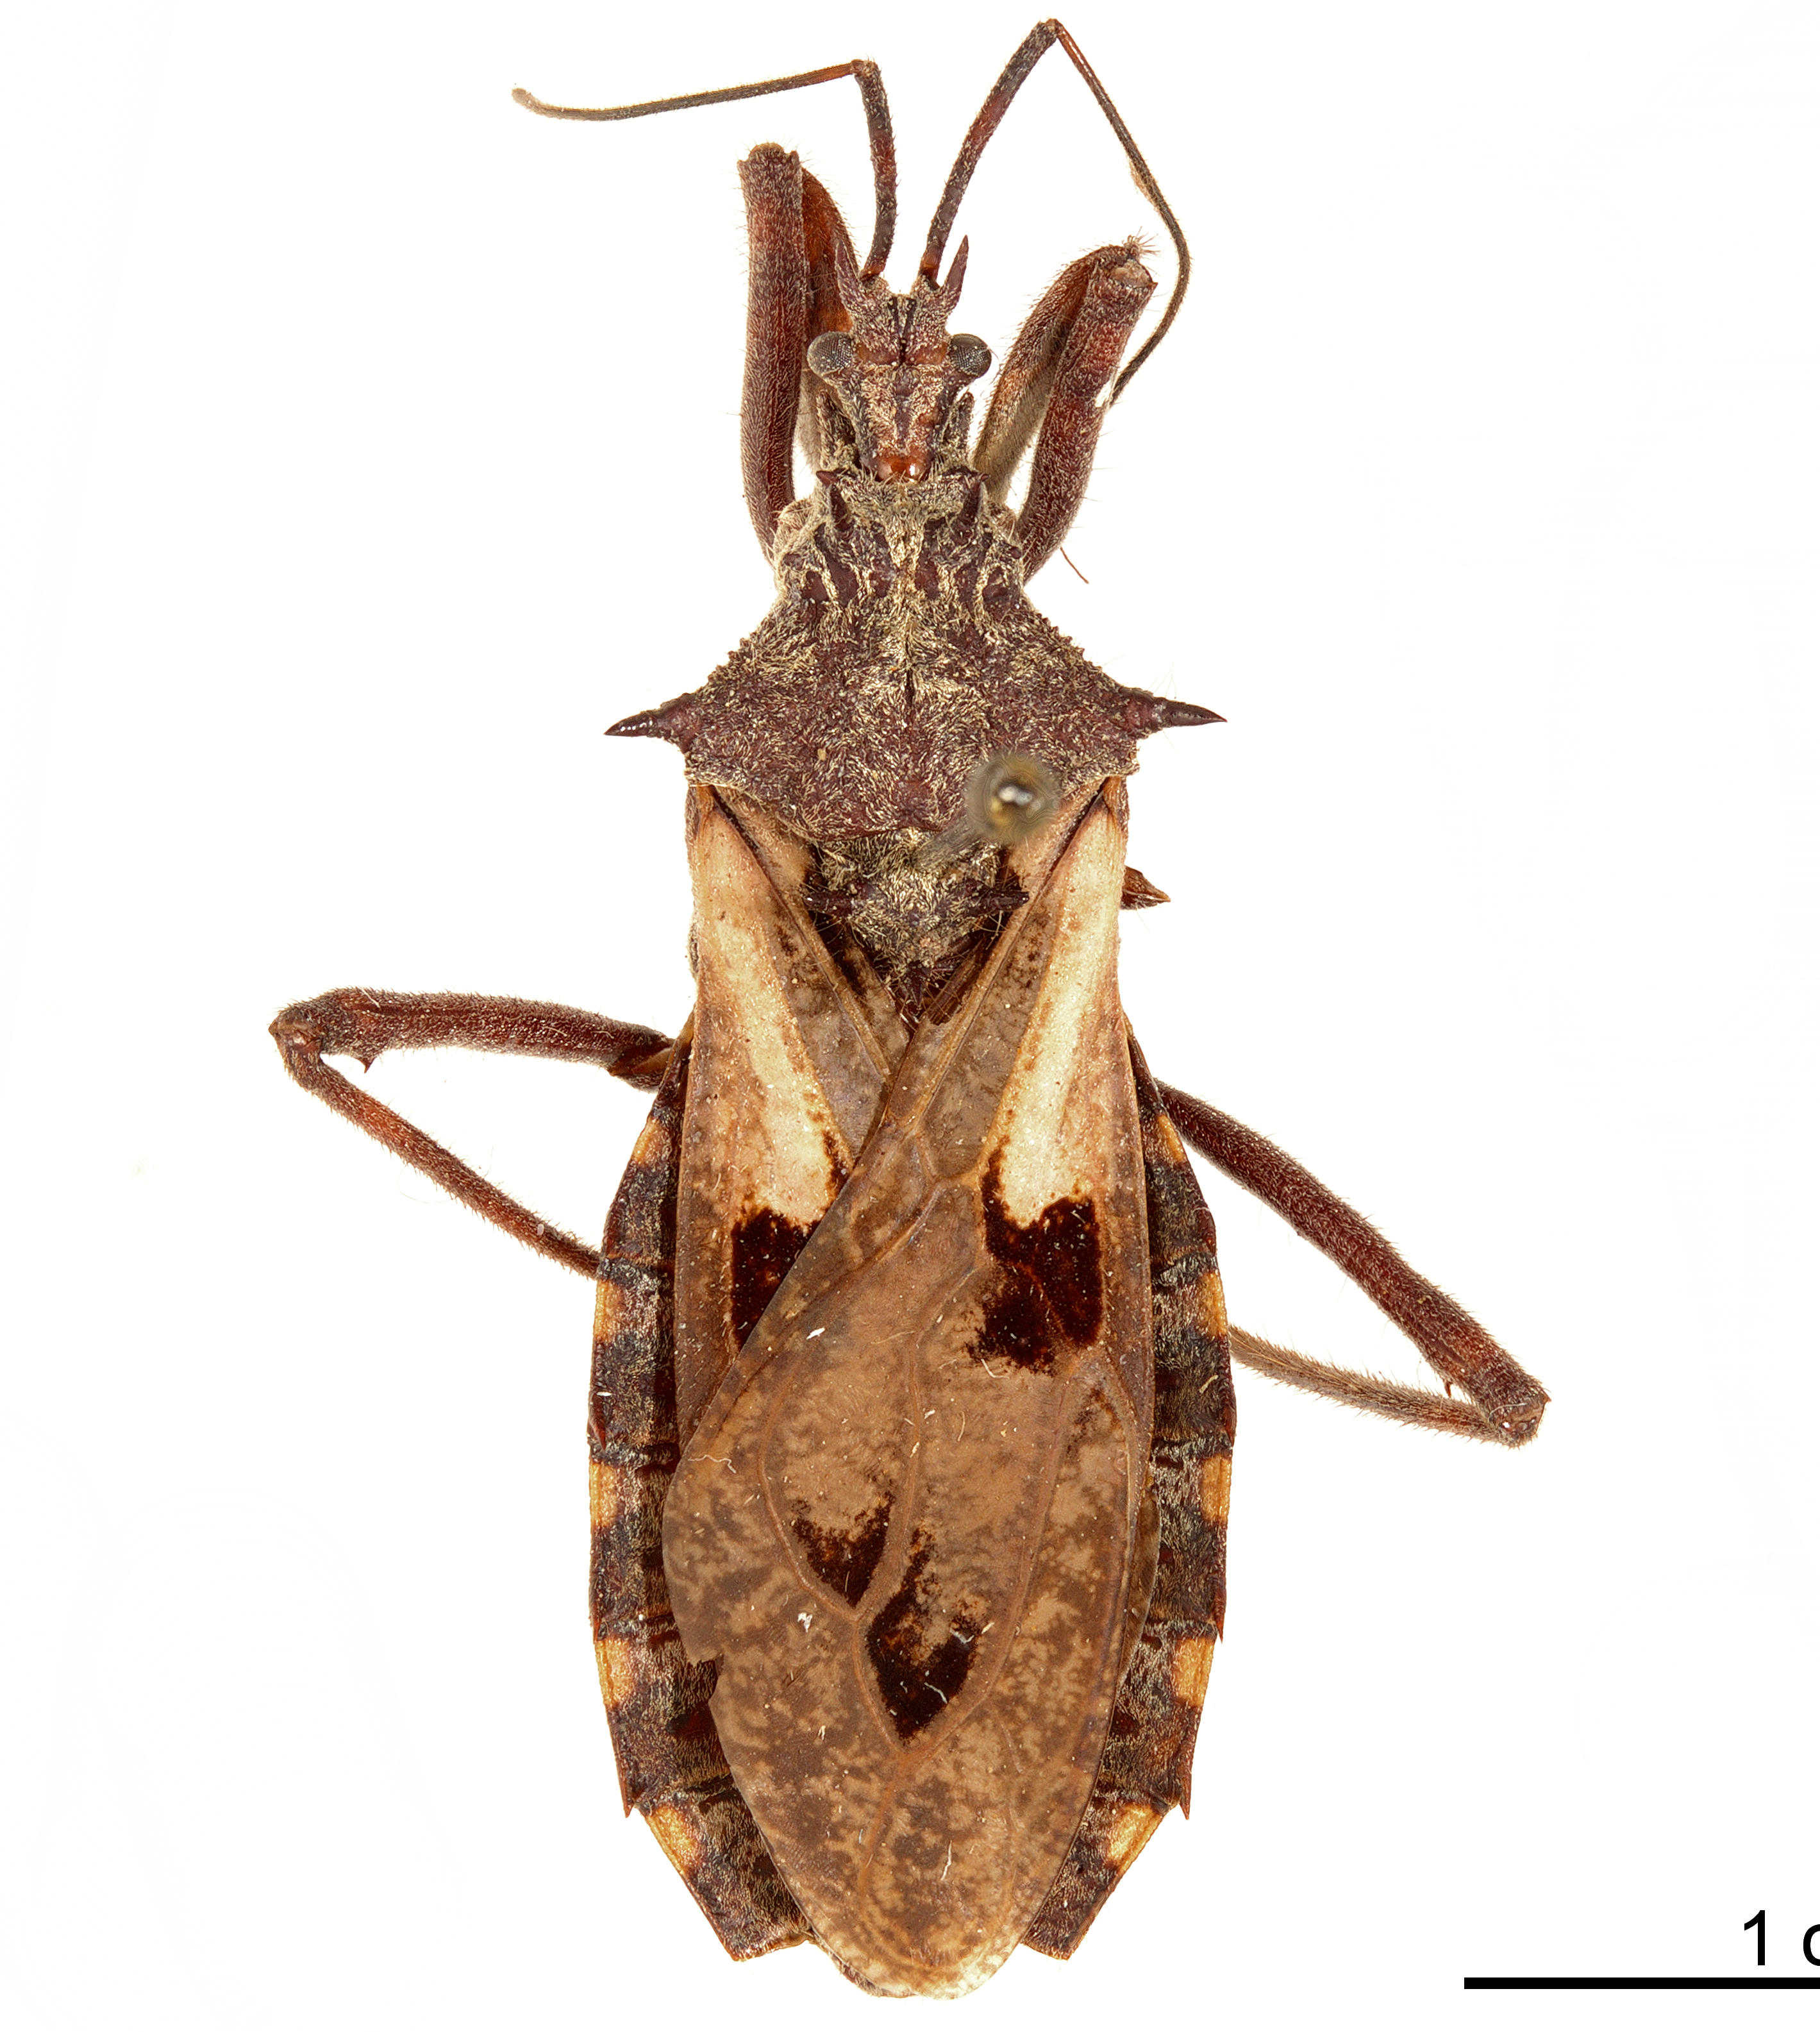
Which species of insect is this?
Platychiria bimaculatum
